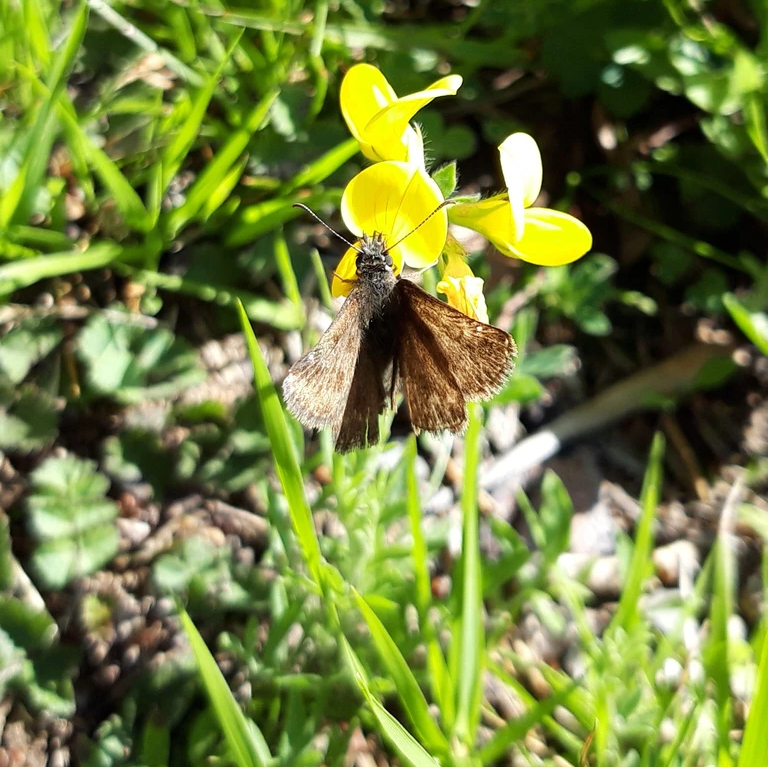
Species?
Erynnis tages
